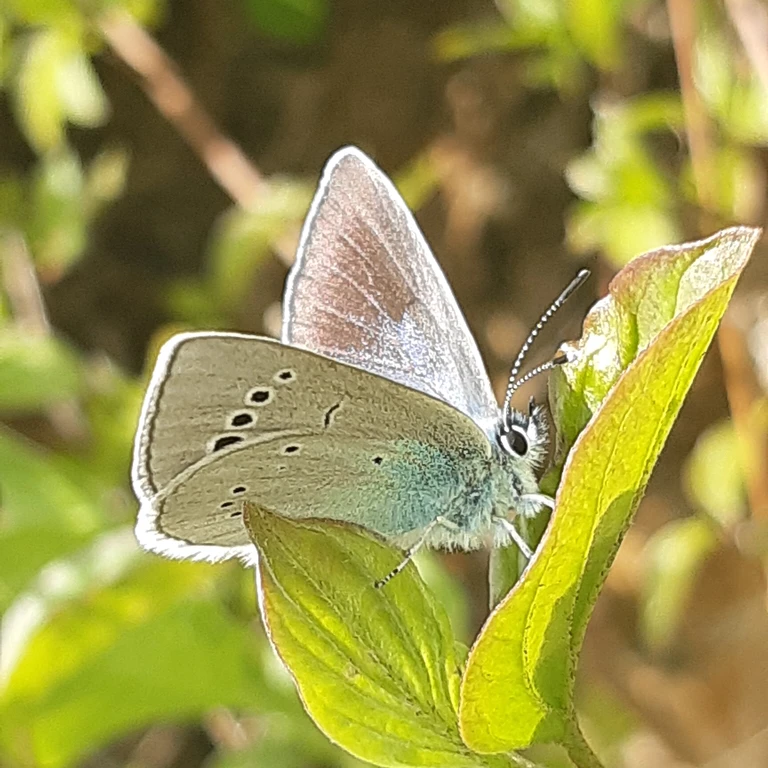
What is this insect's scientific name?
Glaucopsyche alexis
